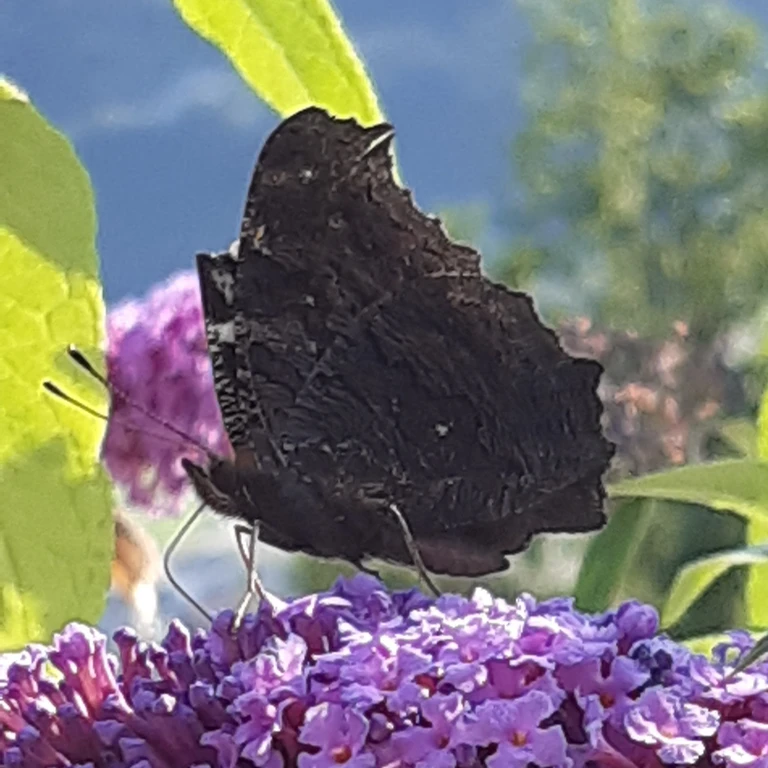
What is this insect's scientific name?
Aglais io
